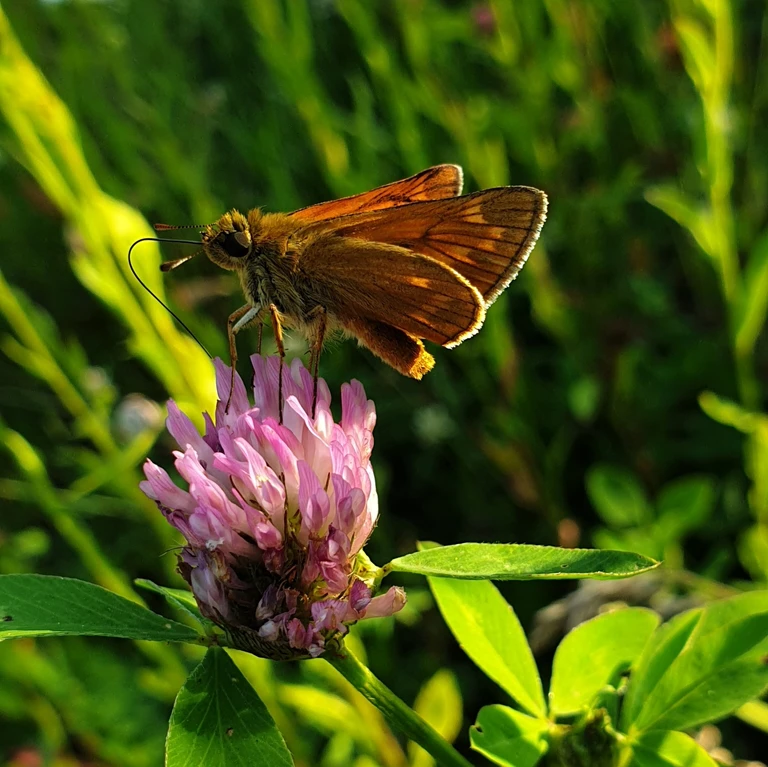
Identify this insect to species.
Ochlodes sylvanus (also Ochlodes venata)
